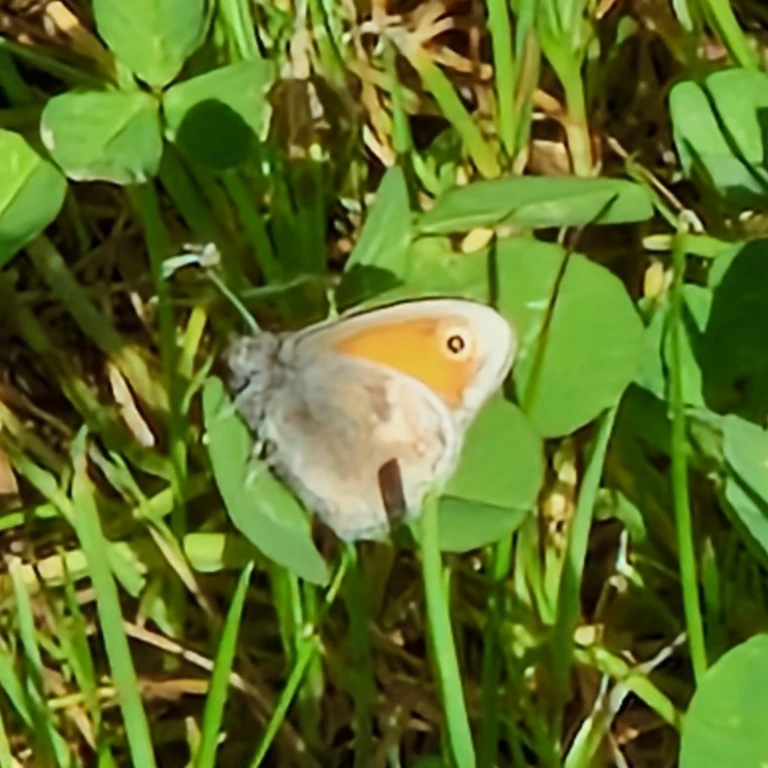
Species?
Coenonympha pamphilus
